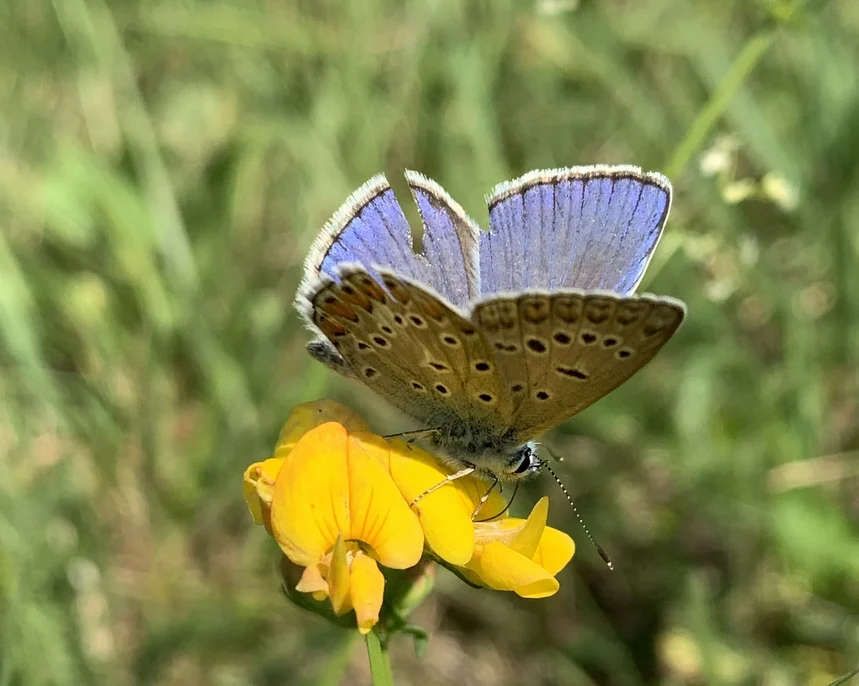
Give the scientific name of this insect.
Polyommatus icarus
